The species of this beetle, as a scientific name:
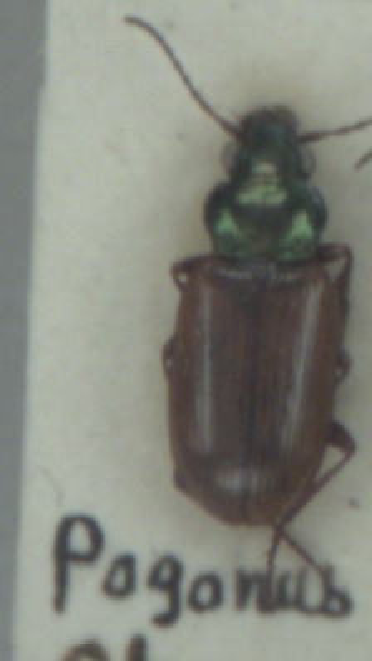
Pogonus luridipennis
